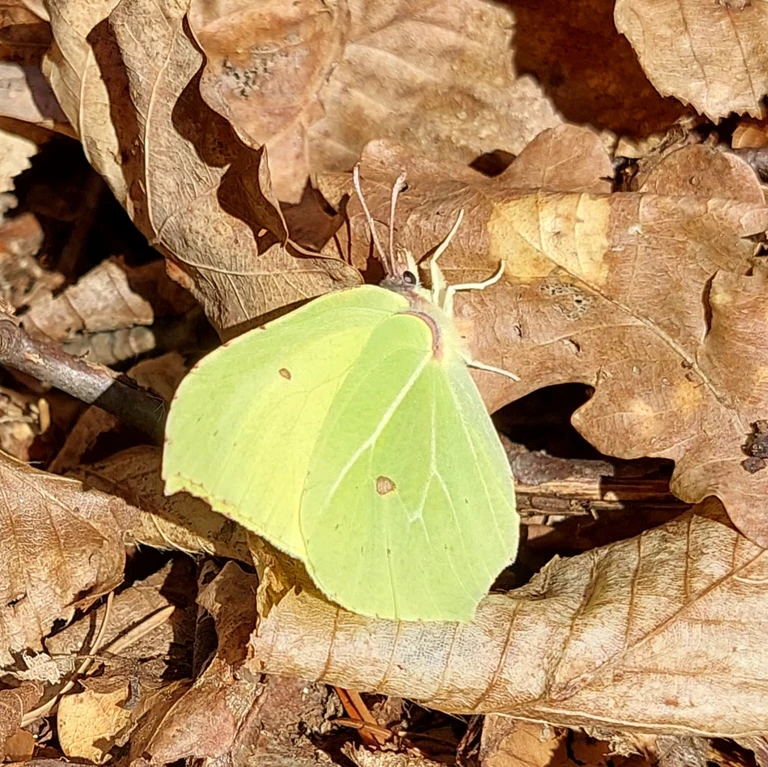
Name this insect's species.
Gonepteryx rhamni
